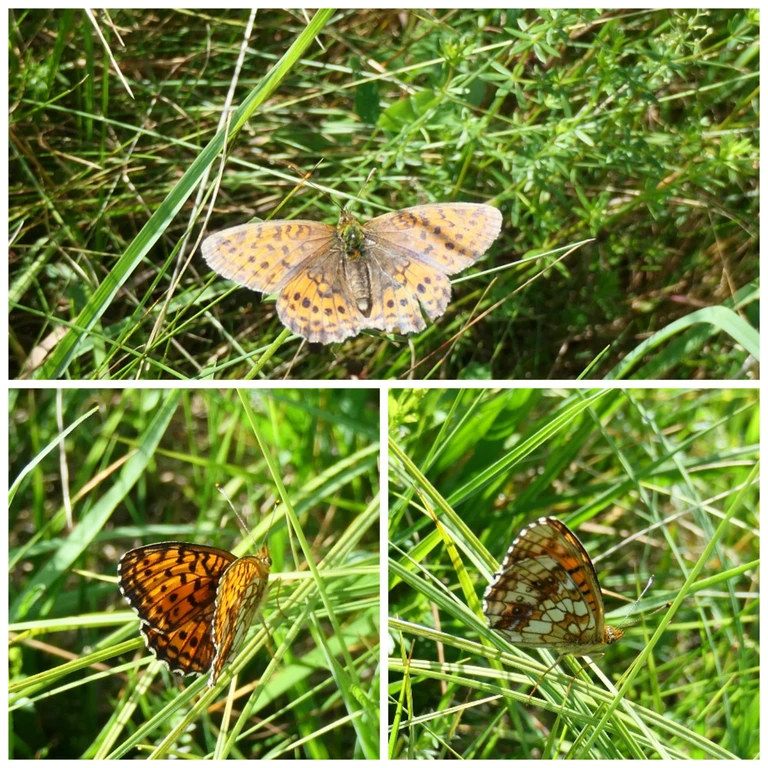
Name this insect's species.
Brenthis ino
